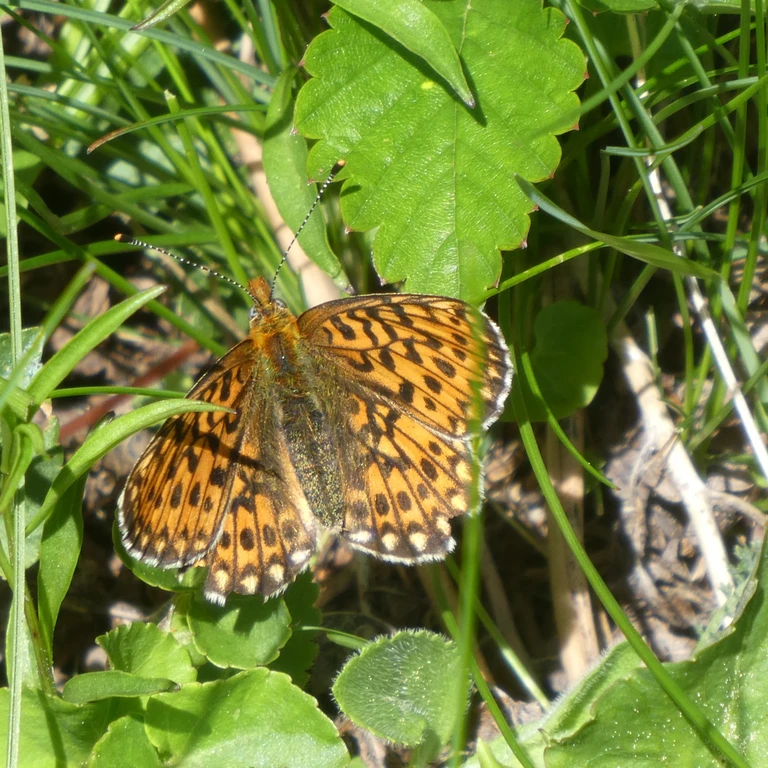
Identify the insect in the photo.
Boloria euphrosyne (also Clossiana euphrosyne)
